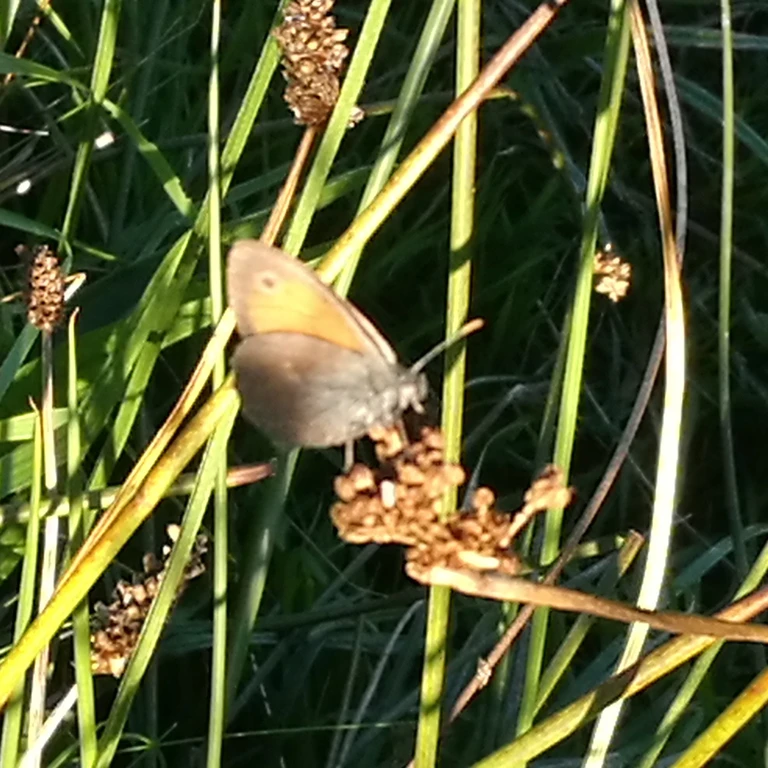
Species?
Coenonympha pamphilus
